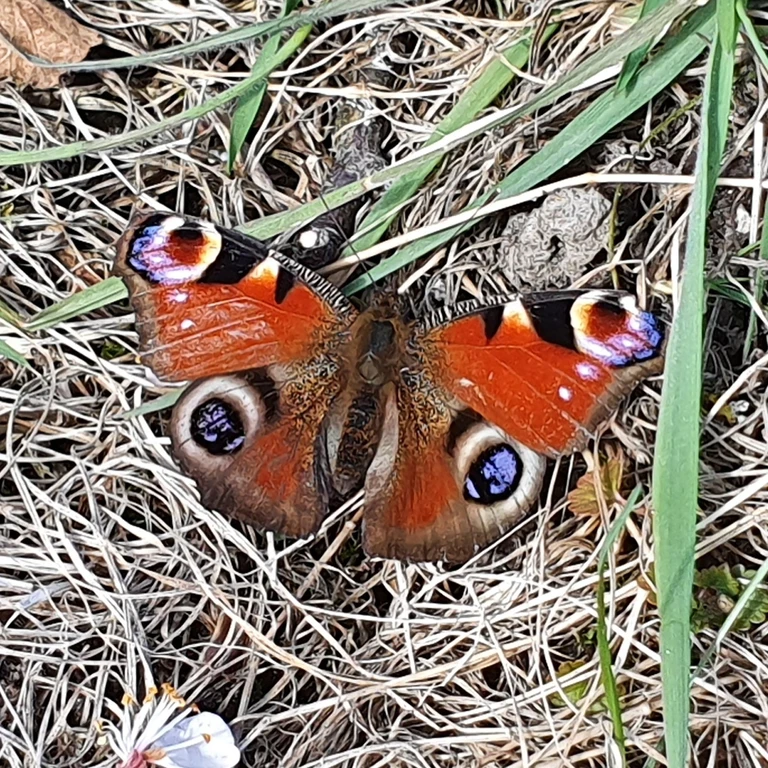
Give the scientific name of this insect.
Aglais io
